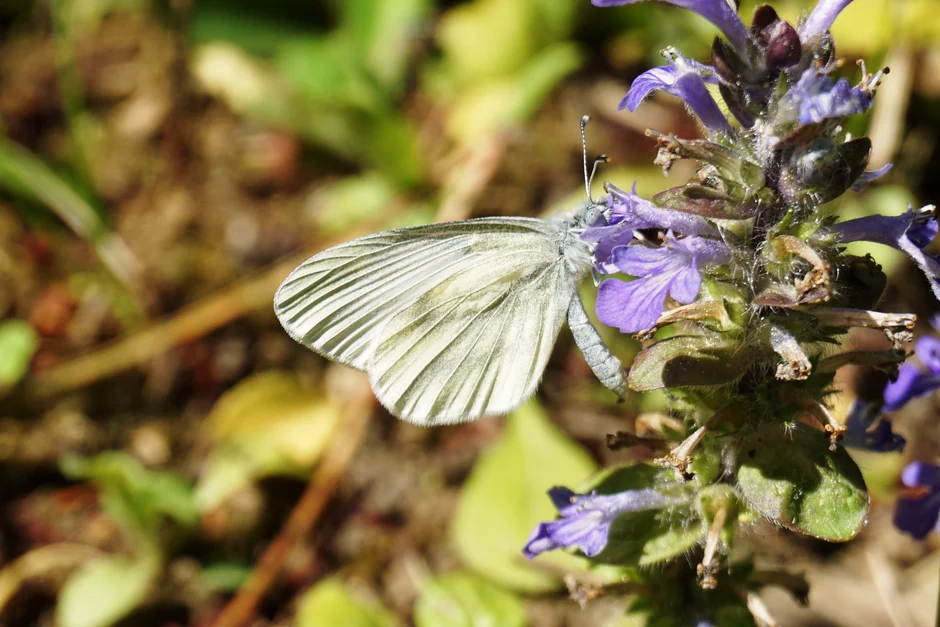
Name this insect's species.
Leptidea sinapis/juvernica
